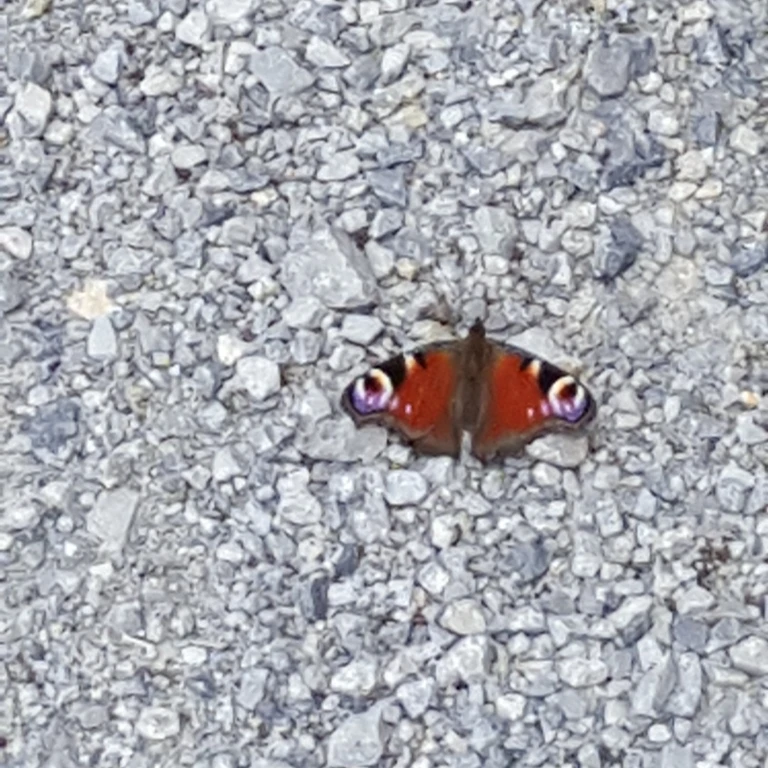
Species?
Aglais io
